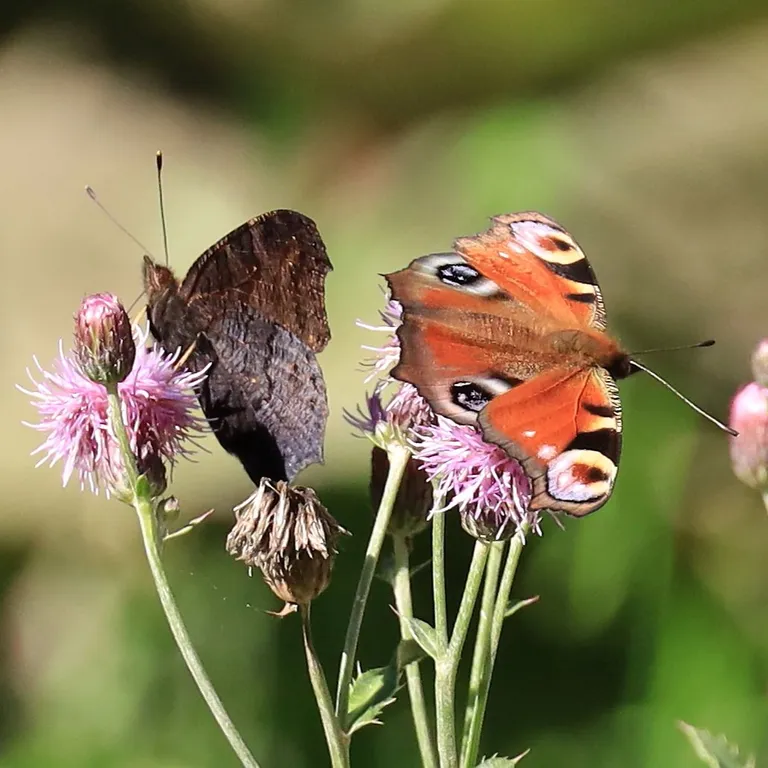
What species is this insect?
Aglais io
